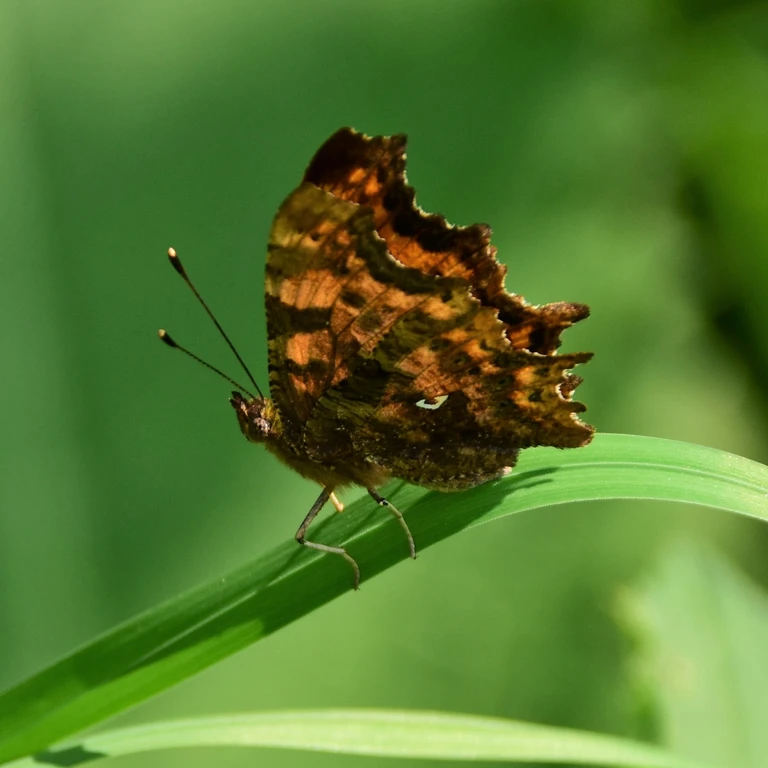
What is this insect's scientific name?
Polygonia c-album
